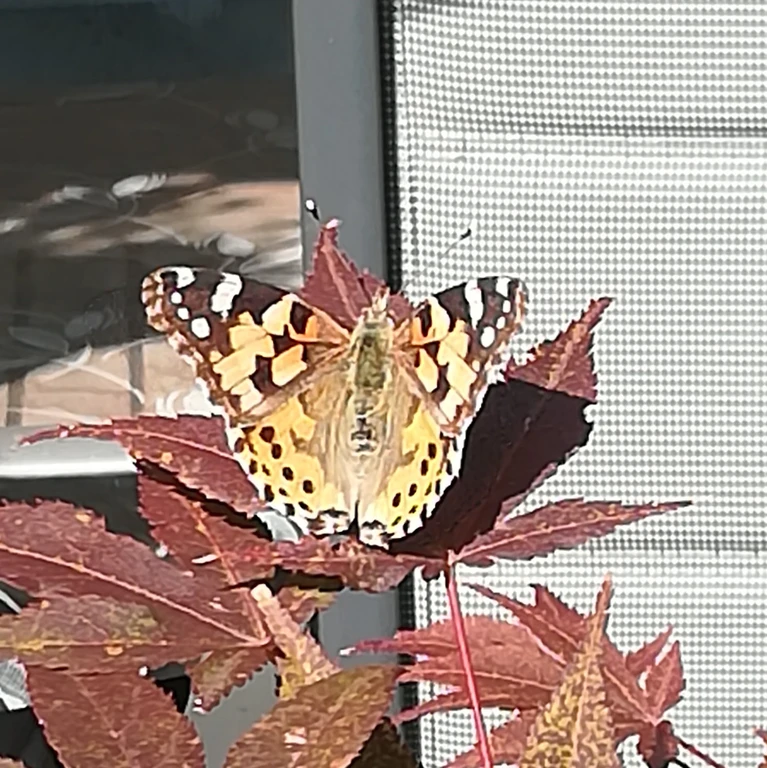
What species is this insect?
Vanessa cardui
